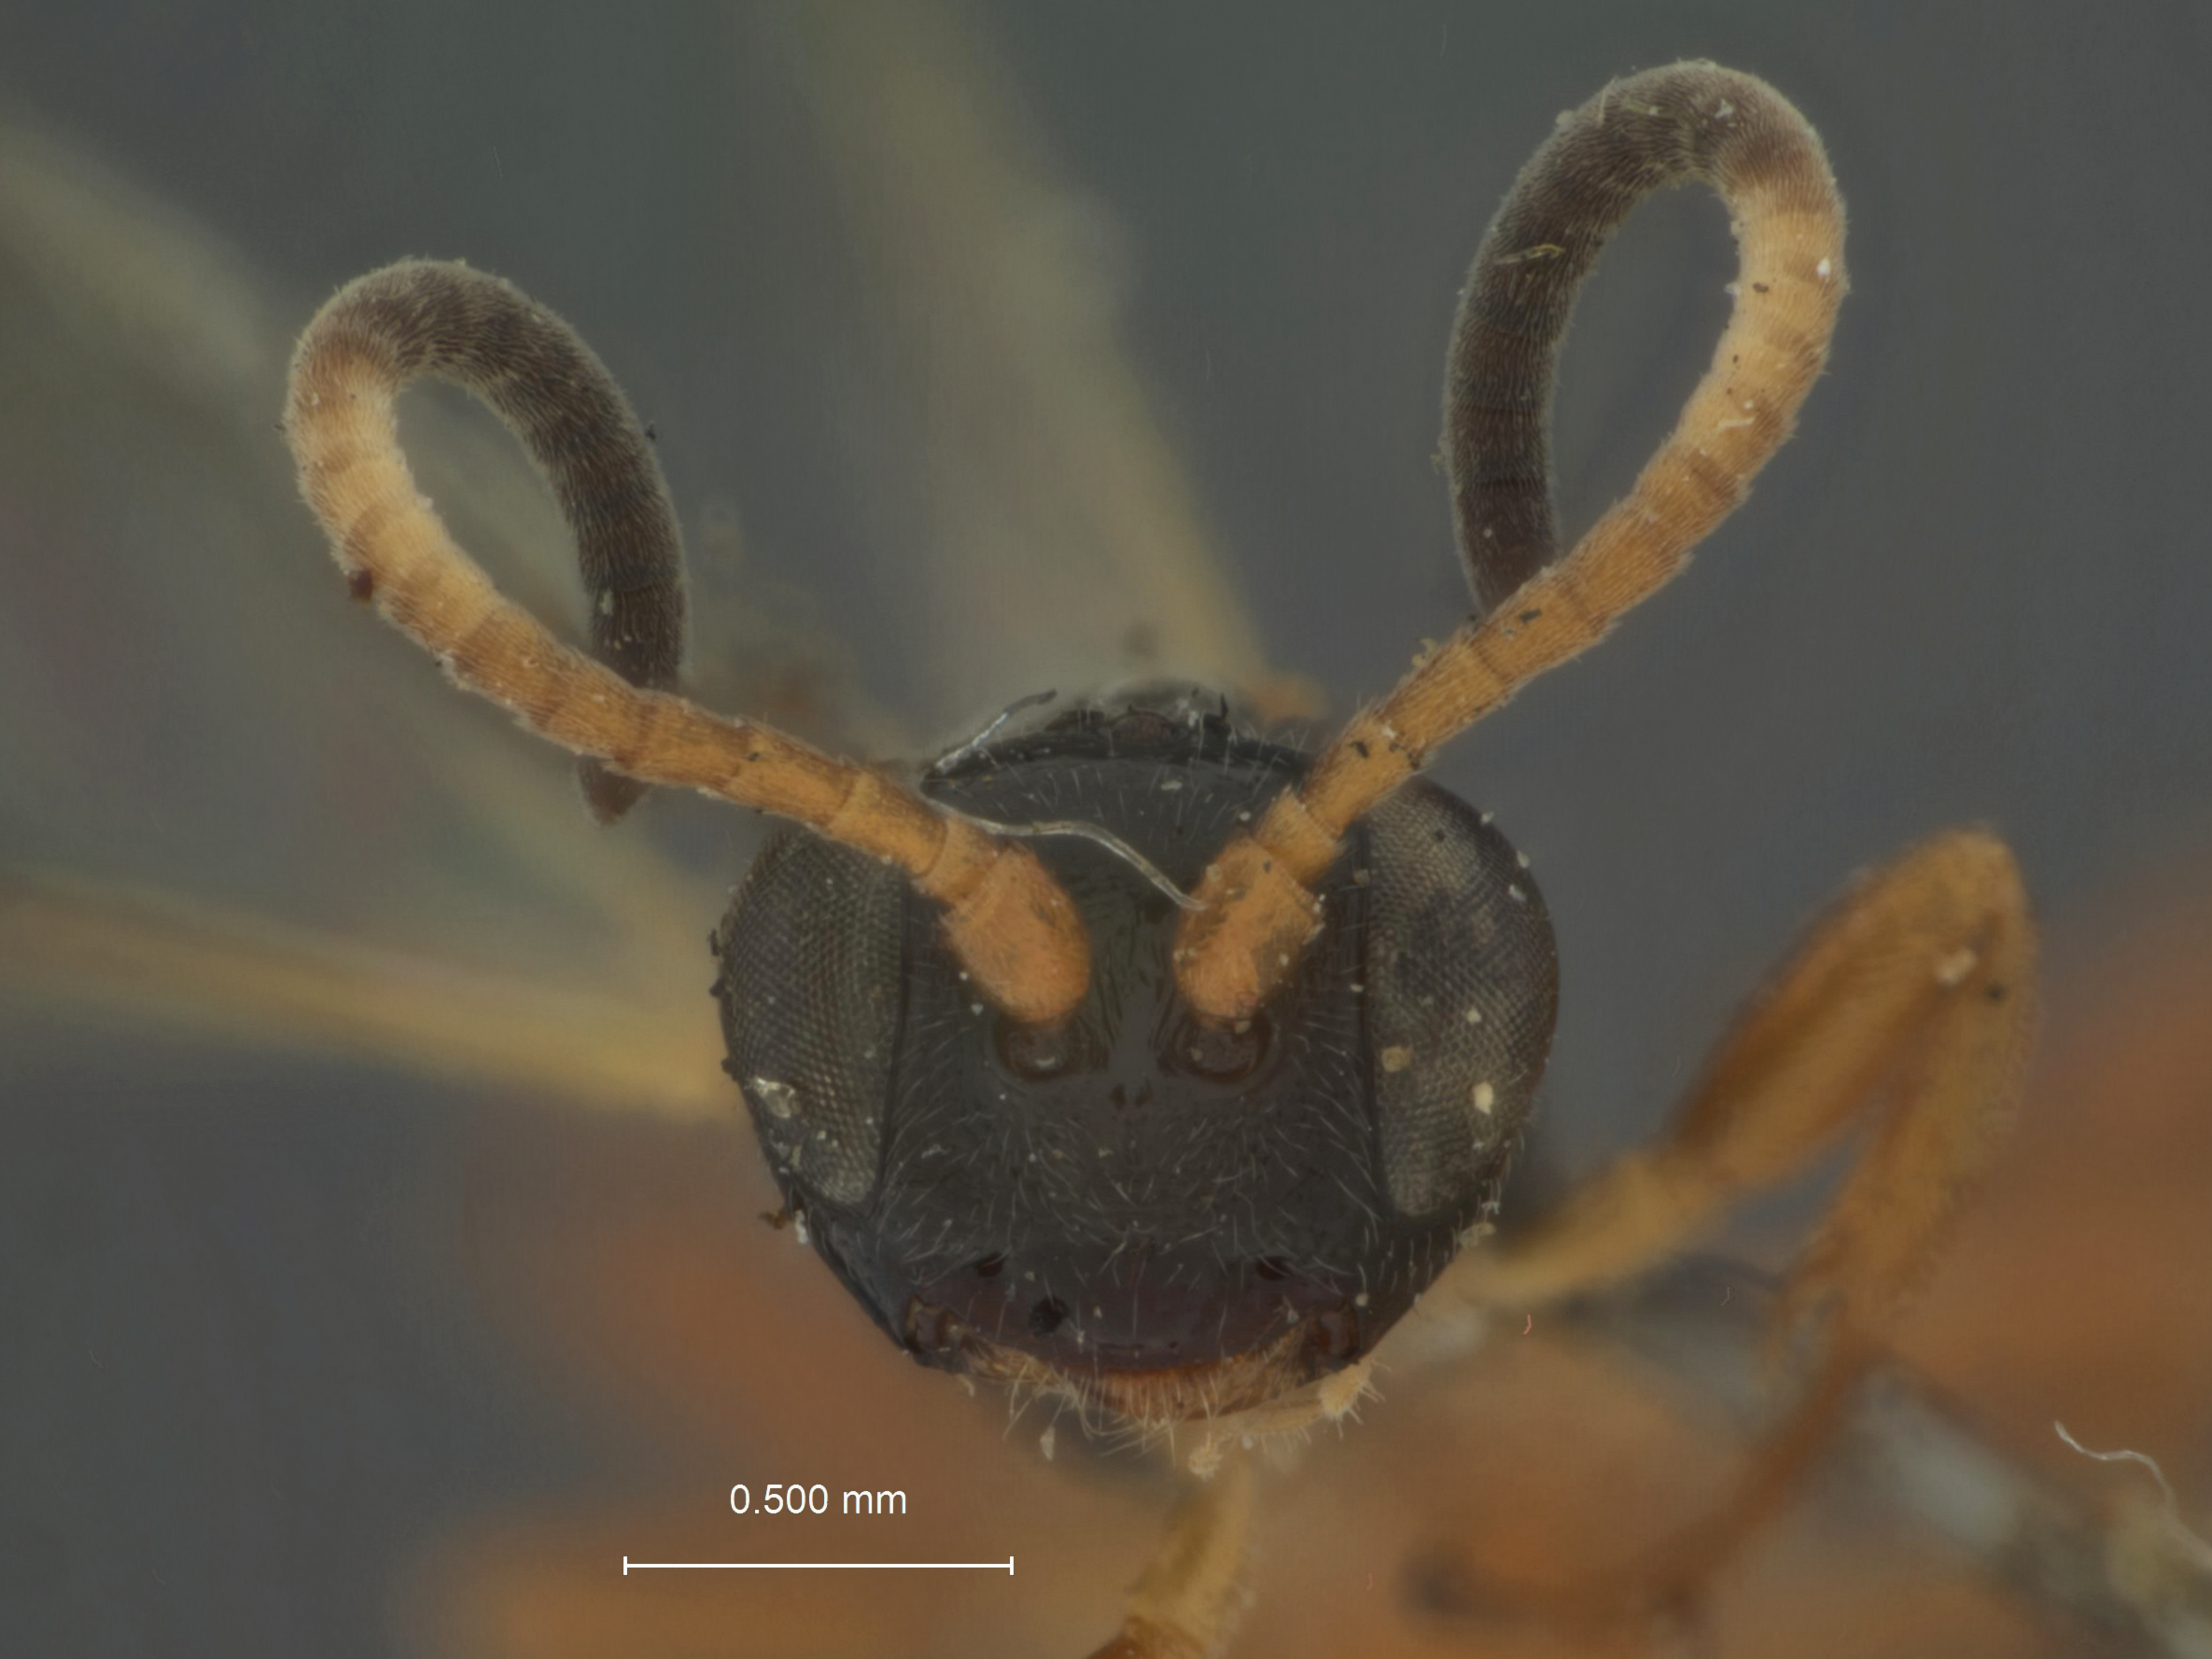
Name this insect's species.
Phaeogenes japonicus
